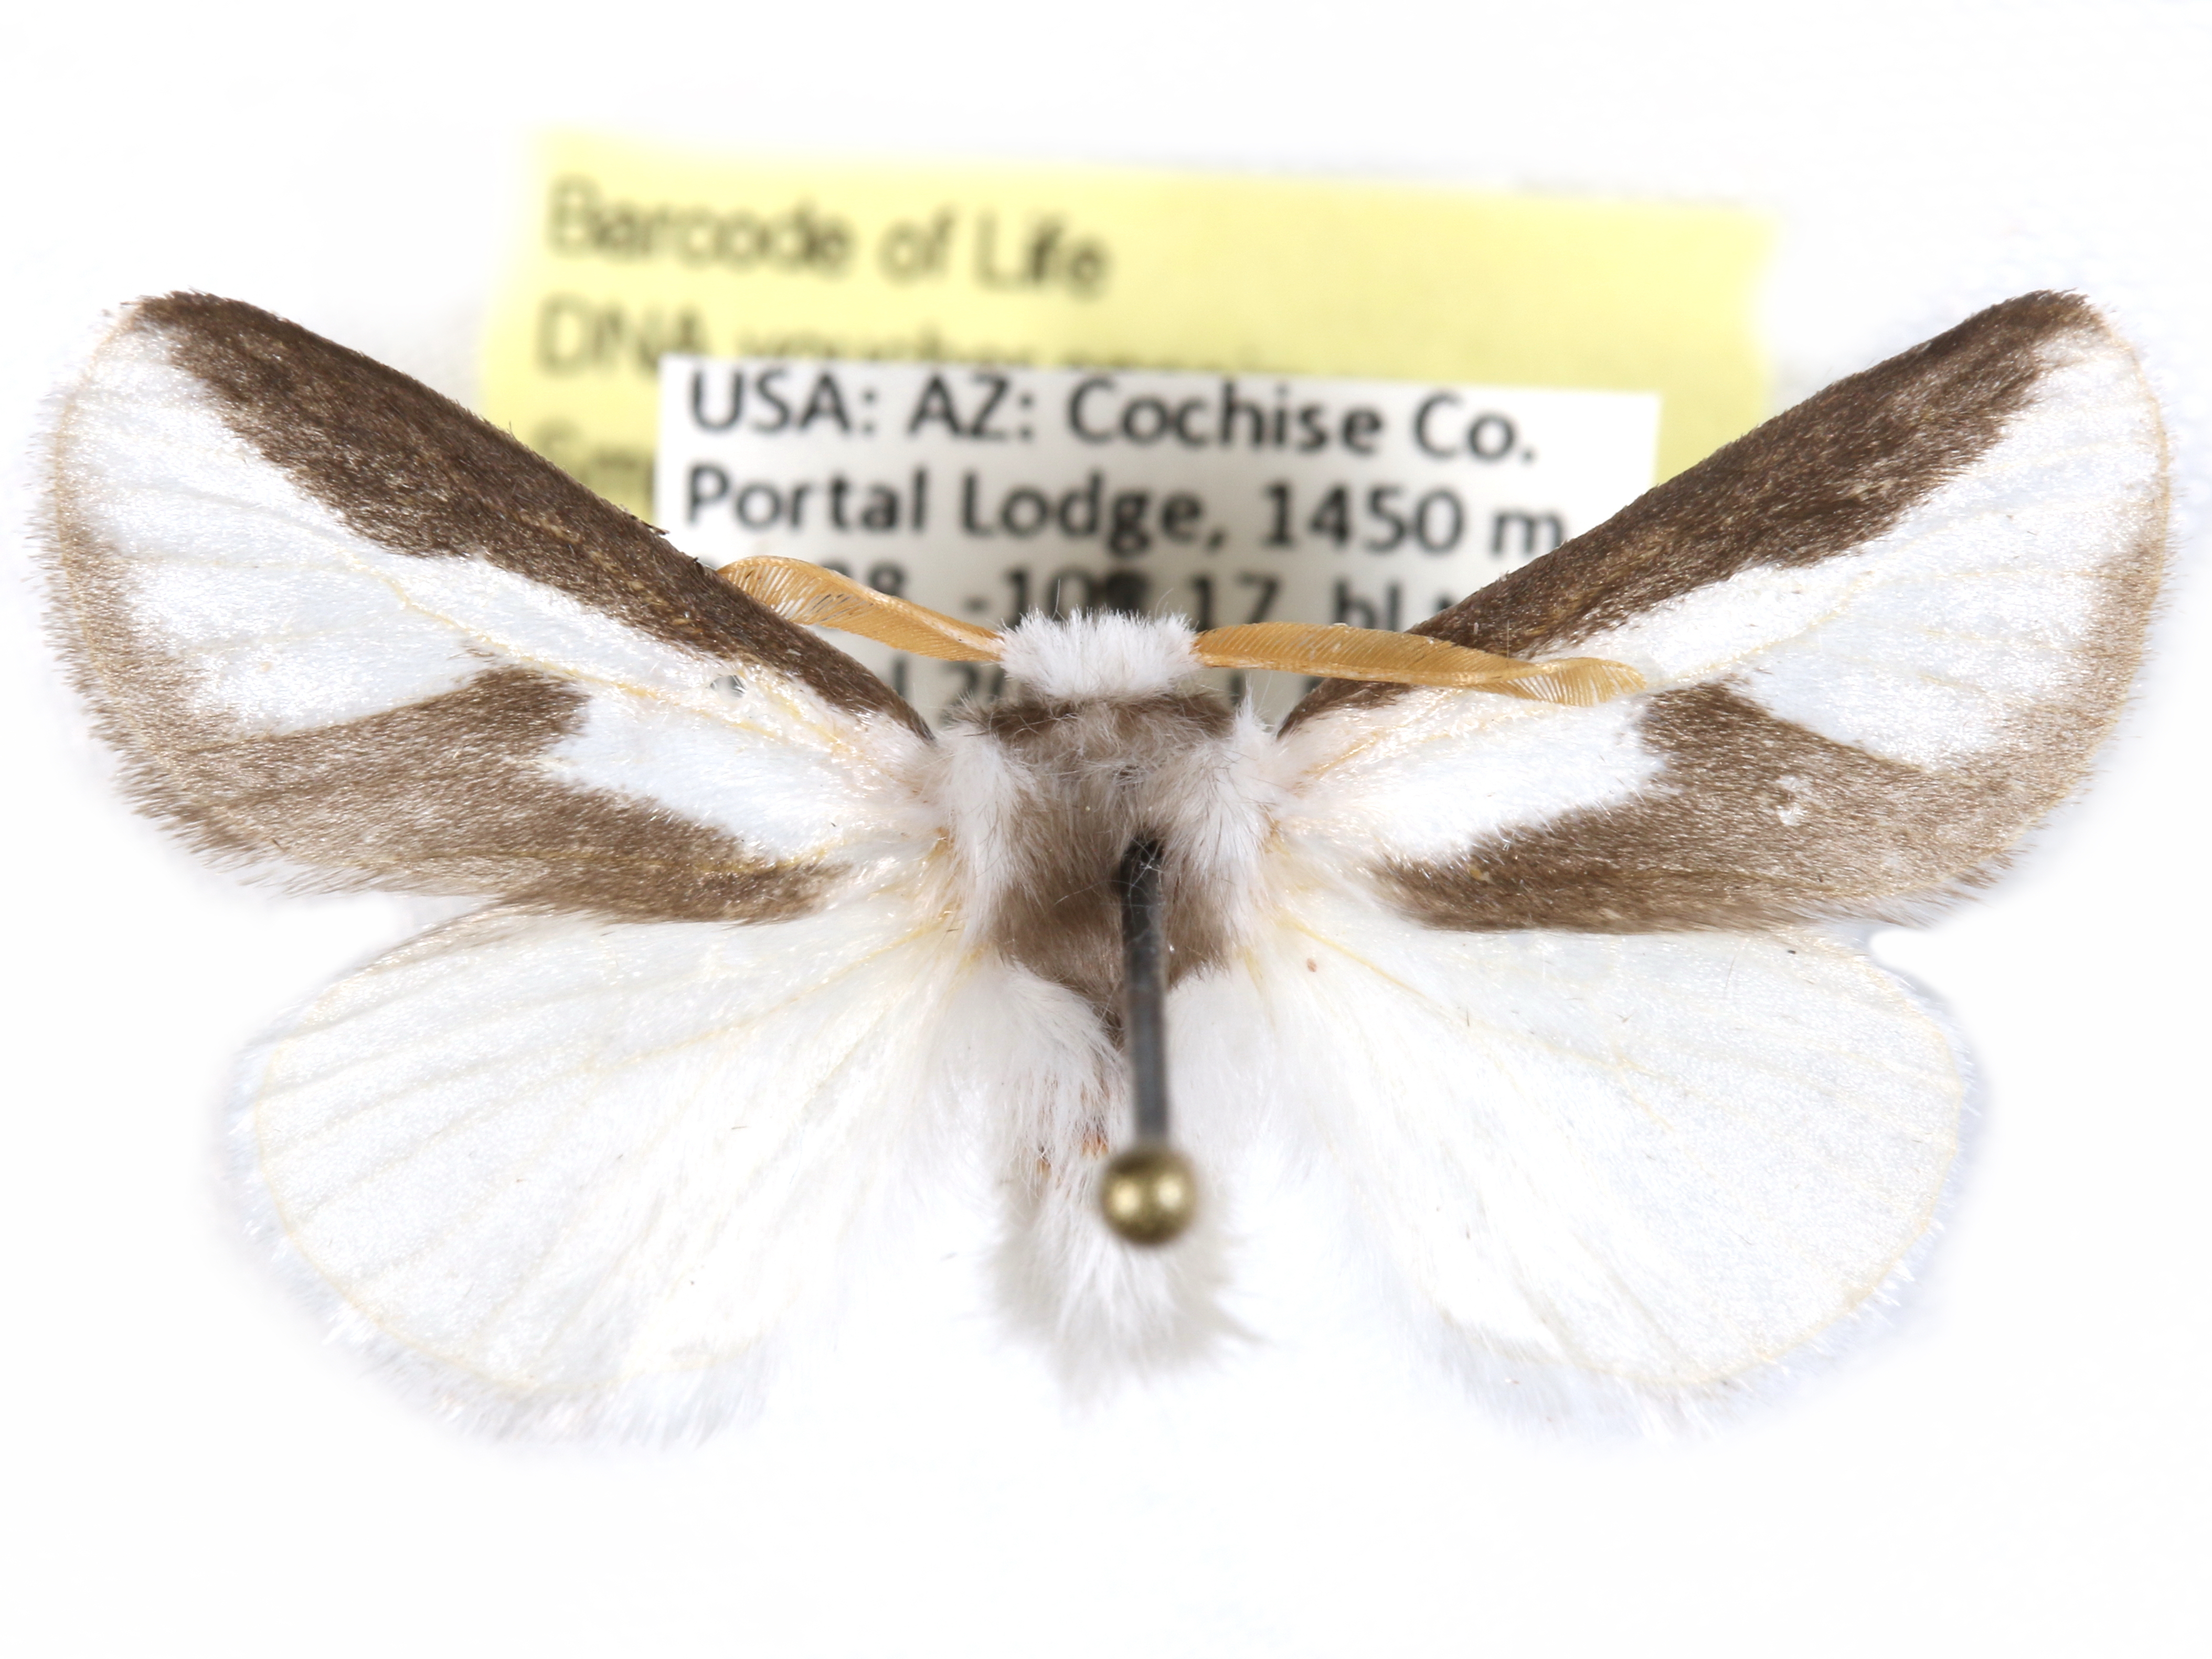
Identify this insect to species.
Norape tenera
